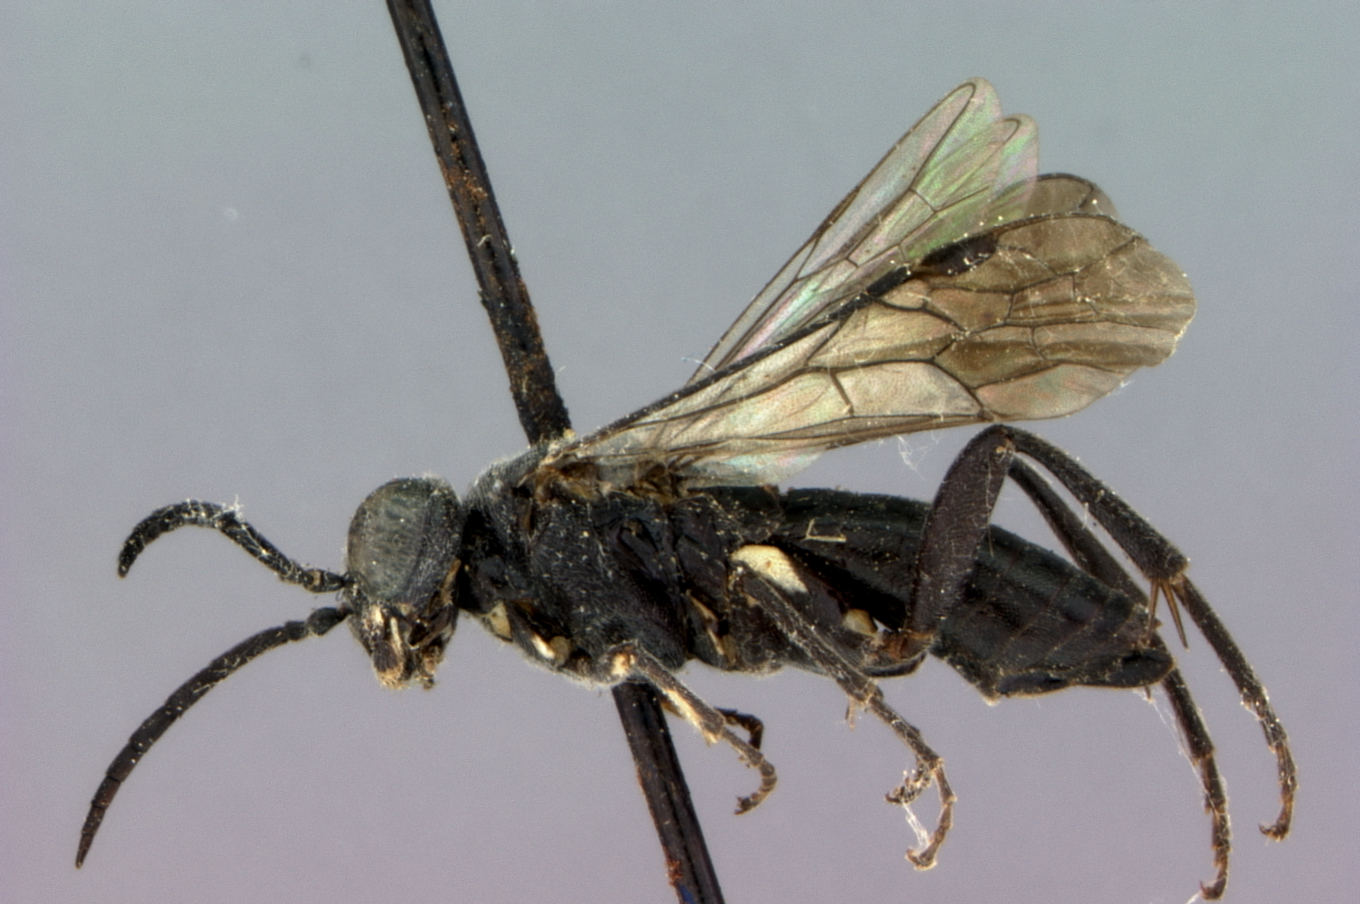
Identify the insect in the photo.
Macrophya fuscoterminata
